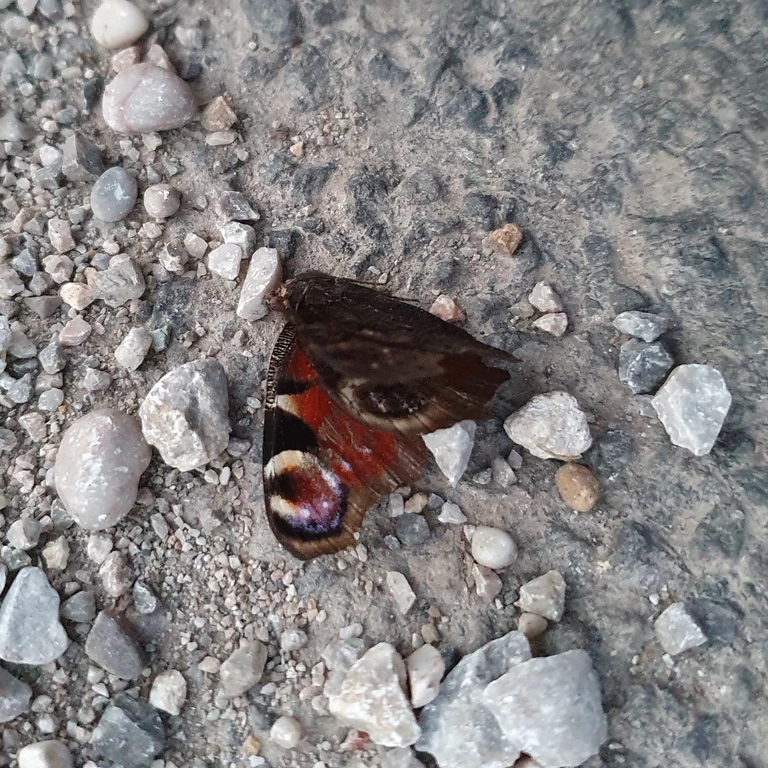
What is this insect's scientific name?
Aglais io
